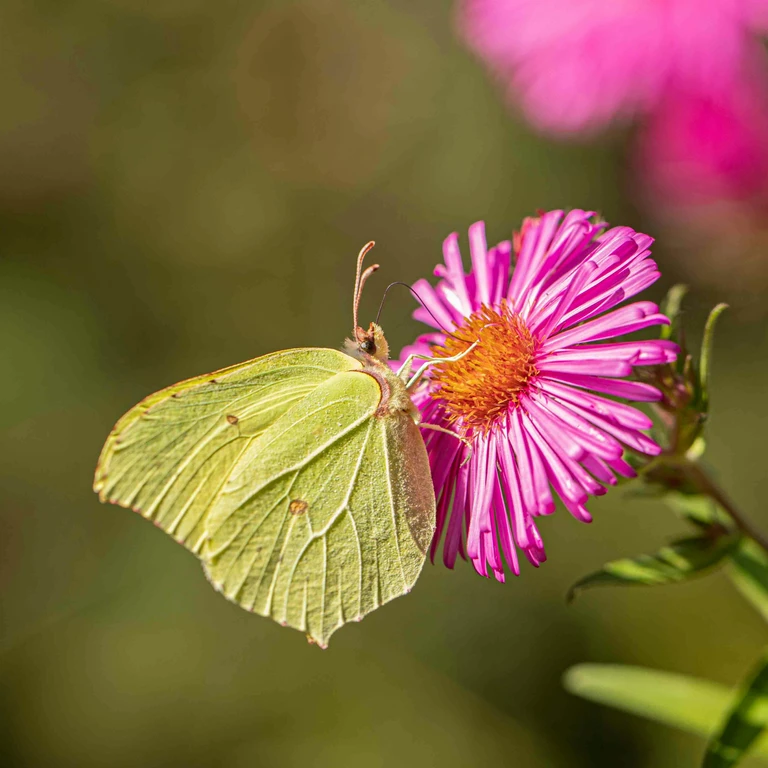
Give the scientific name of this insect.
Gonepteryx rhamni
